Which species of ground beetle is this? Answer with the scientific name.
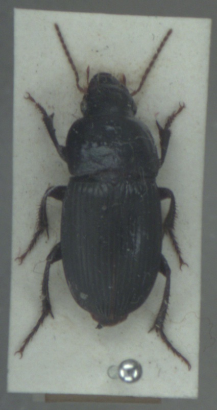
Harpalus dimidiatus
